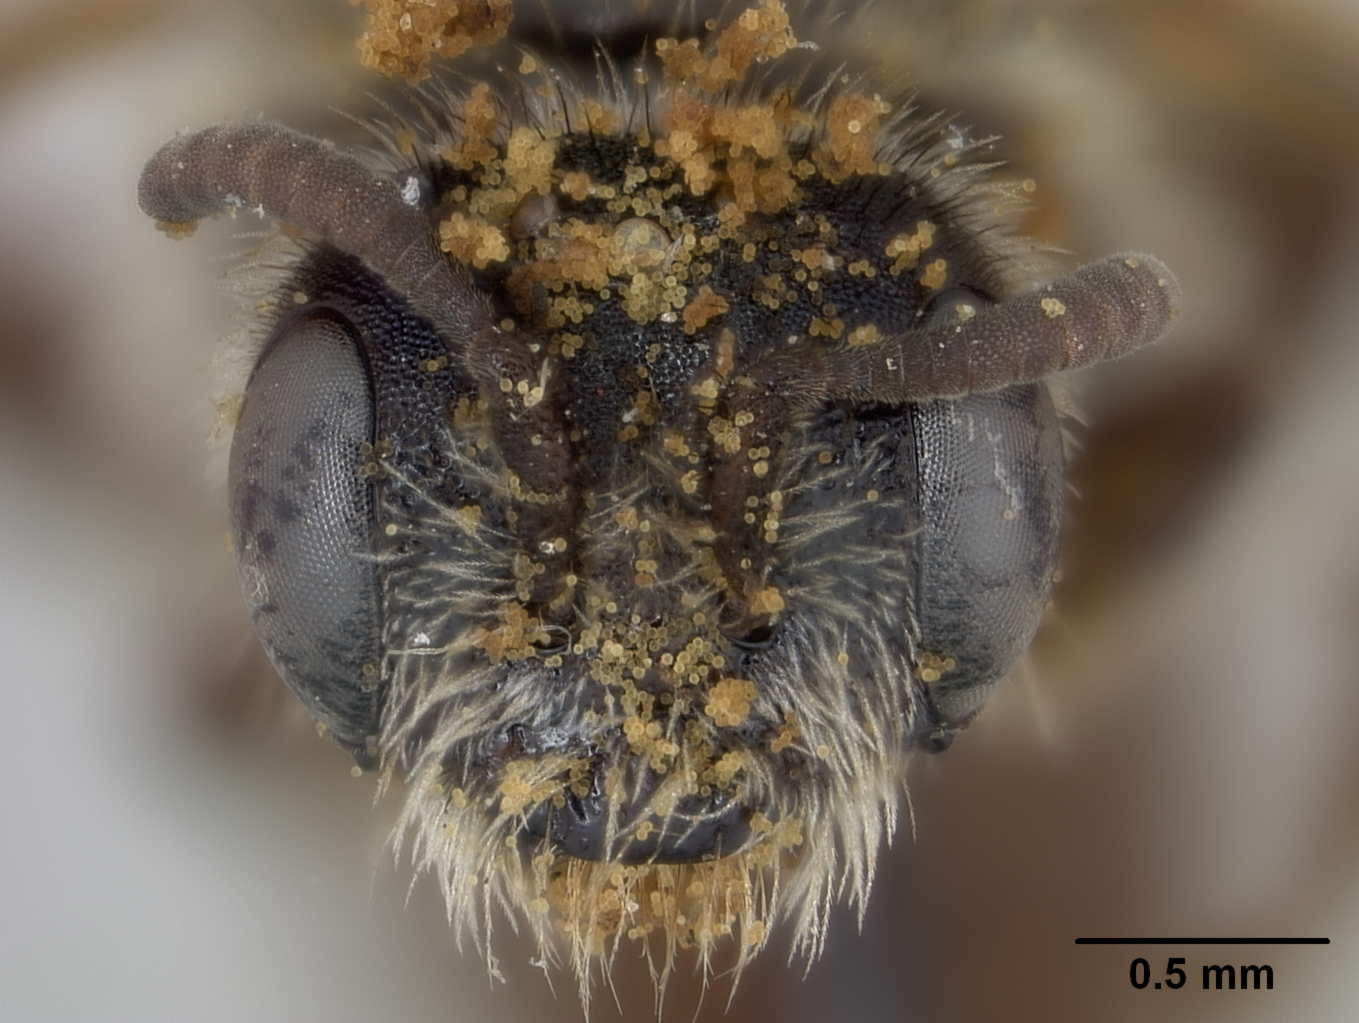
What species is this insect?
Halictoides tinsleyi
